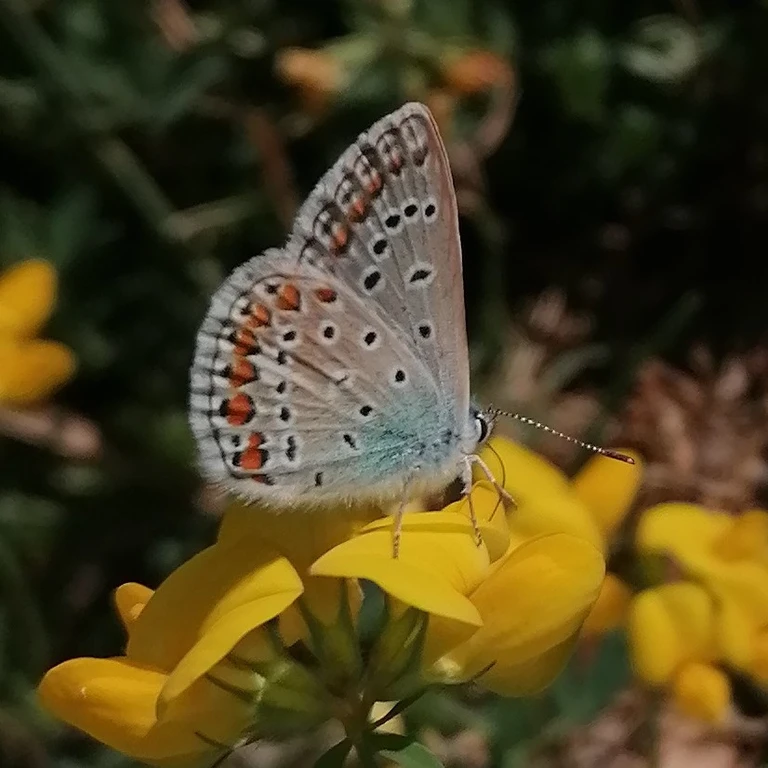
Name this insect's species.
Polyommatus icarus
